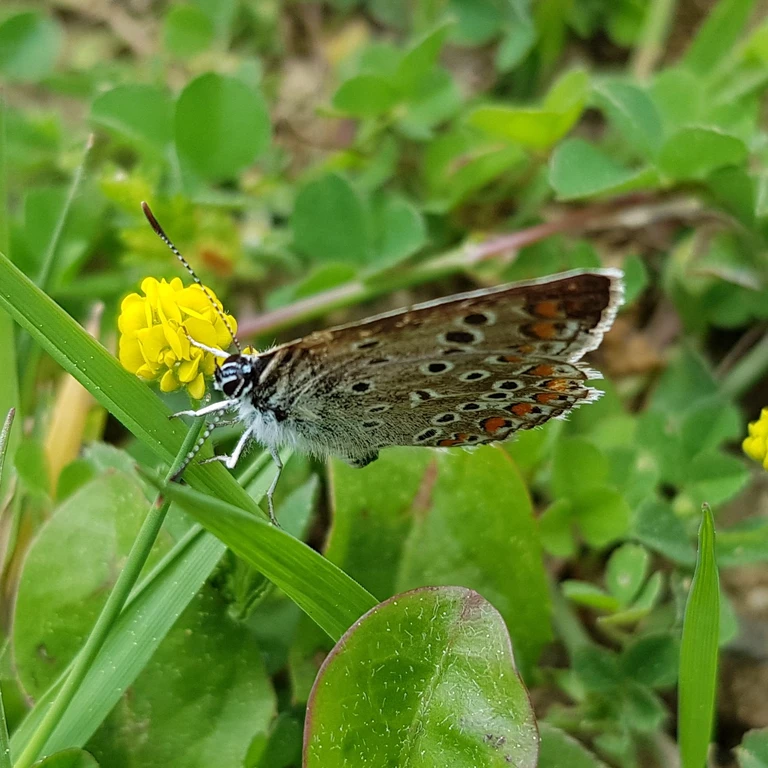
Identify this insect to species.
Polyommatus icarus
